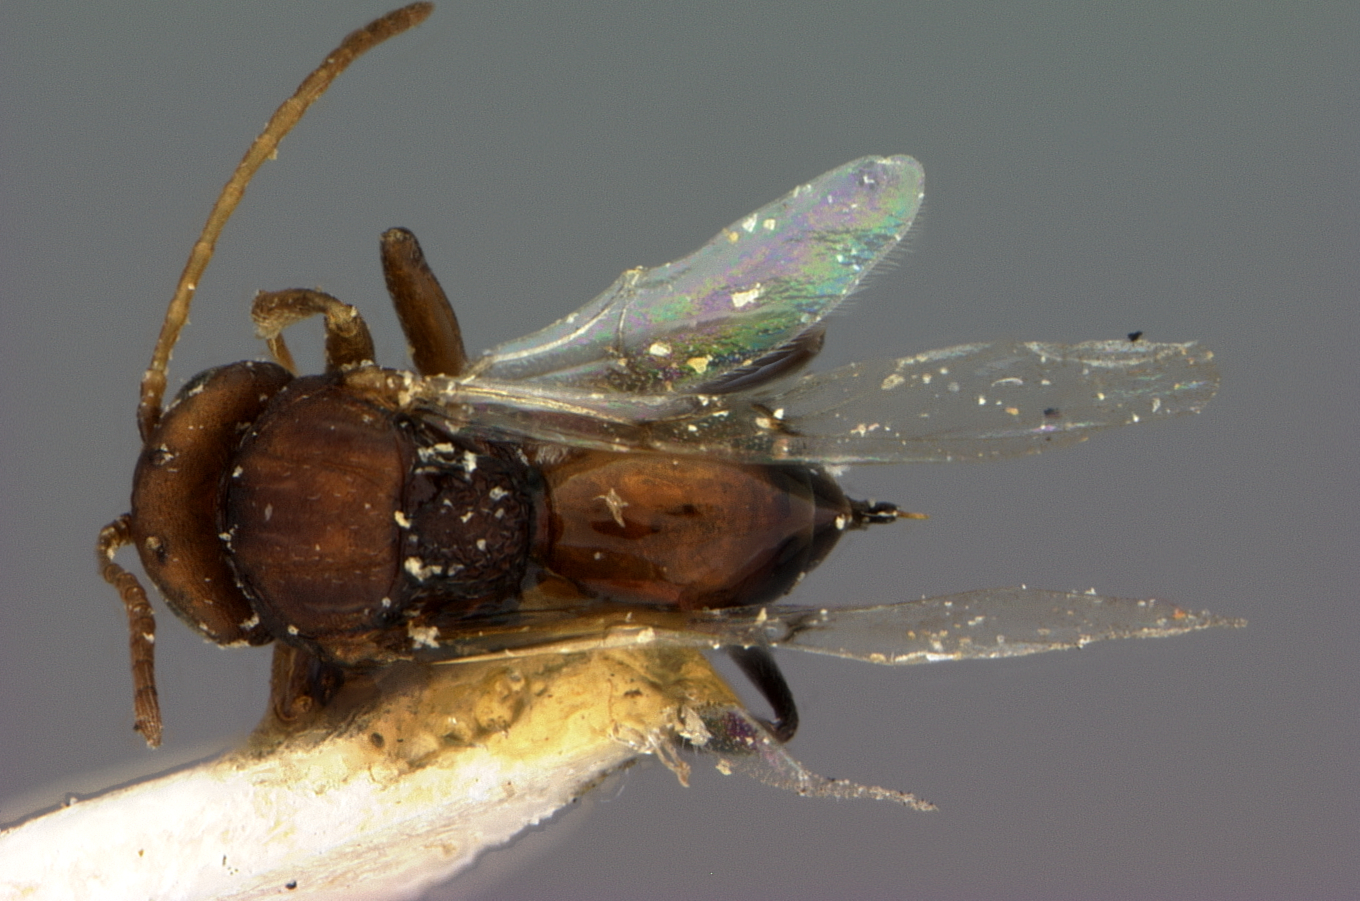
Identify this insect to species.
Callirhytis parva
